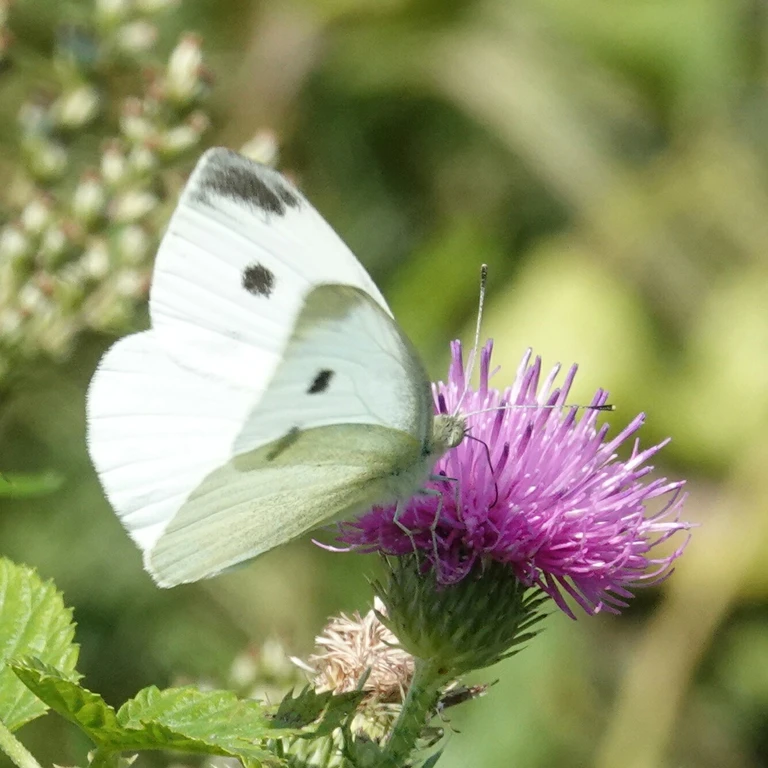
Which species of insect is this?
Pieris rapae
